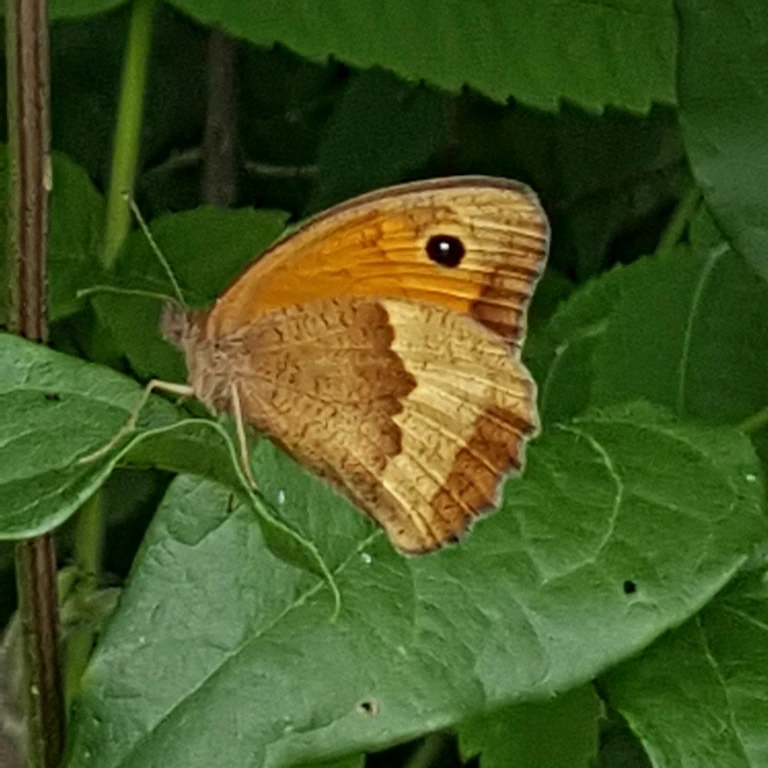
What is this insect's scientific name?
Maniola jurtina
